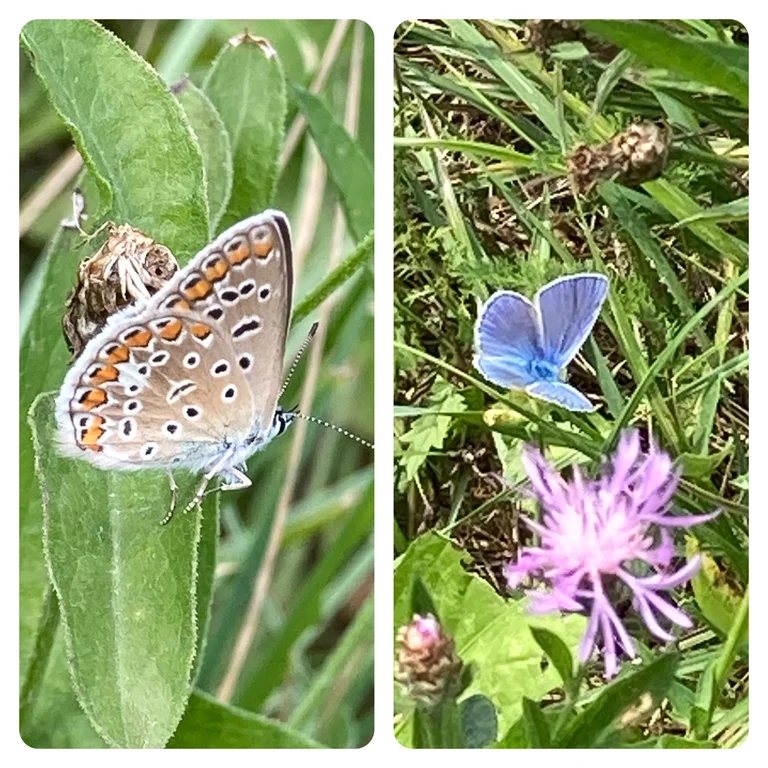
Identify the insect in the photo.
Polyommatus icarus
